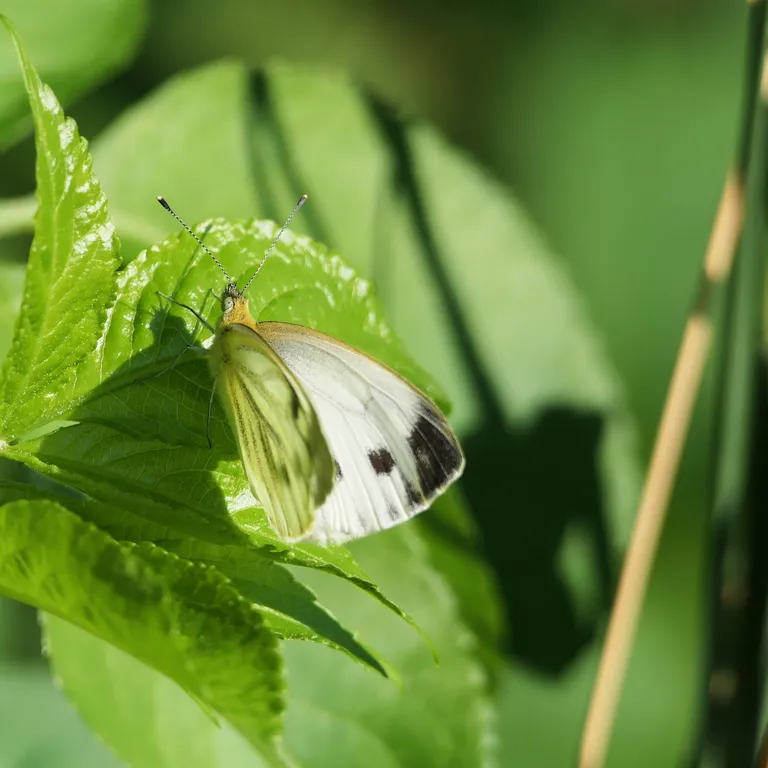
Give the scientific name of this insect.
Pieris napi
